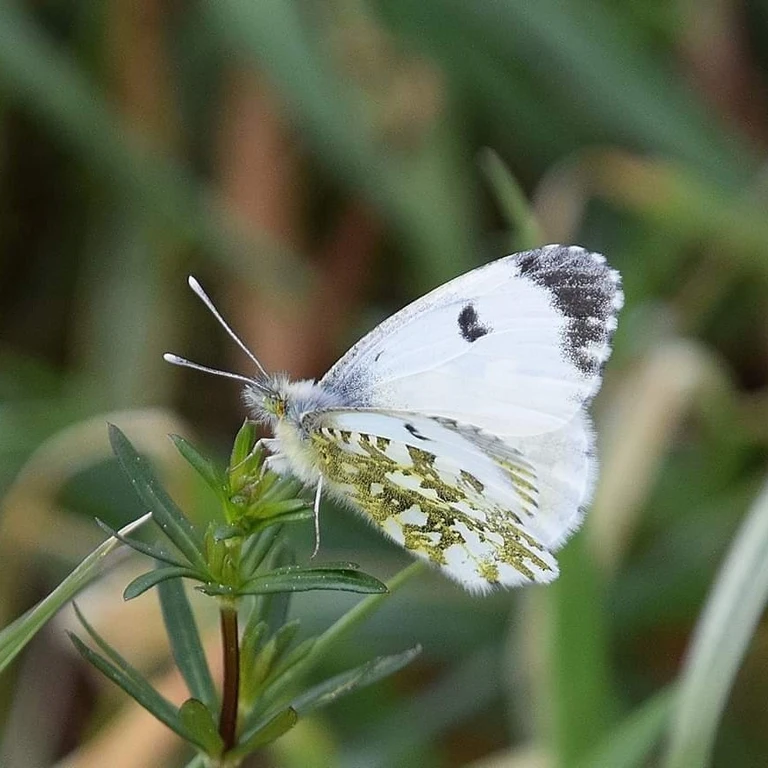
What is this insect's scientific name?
Anthocharis cardamines
